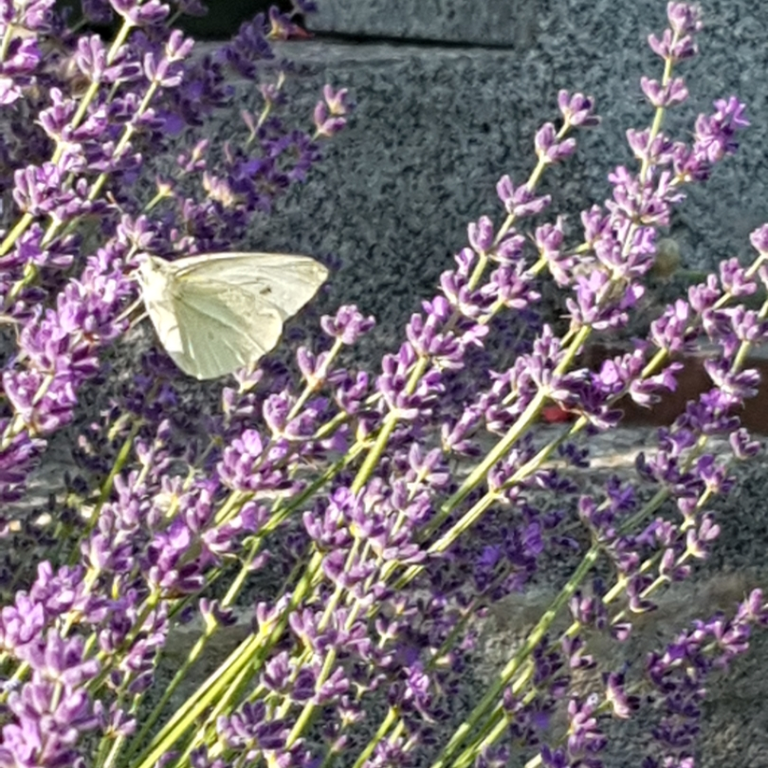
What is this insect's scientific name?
Pieris rapae
